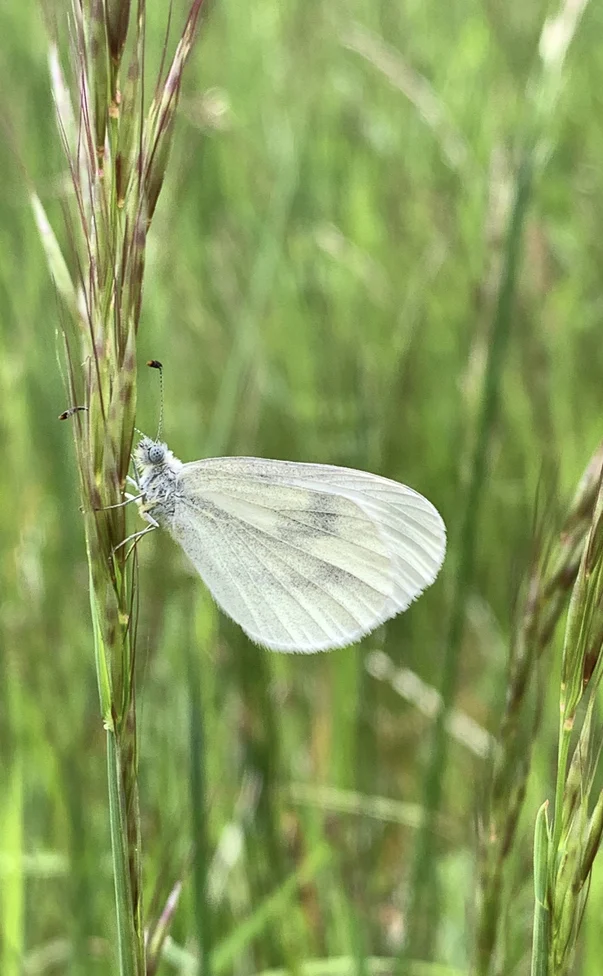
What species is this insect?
Leptidea sinapis/juvernica
